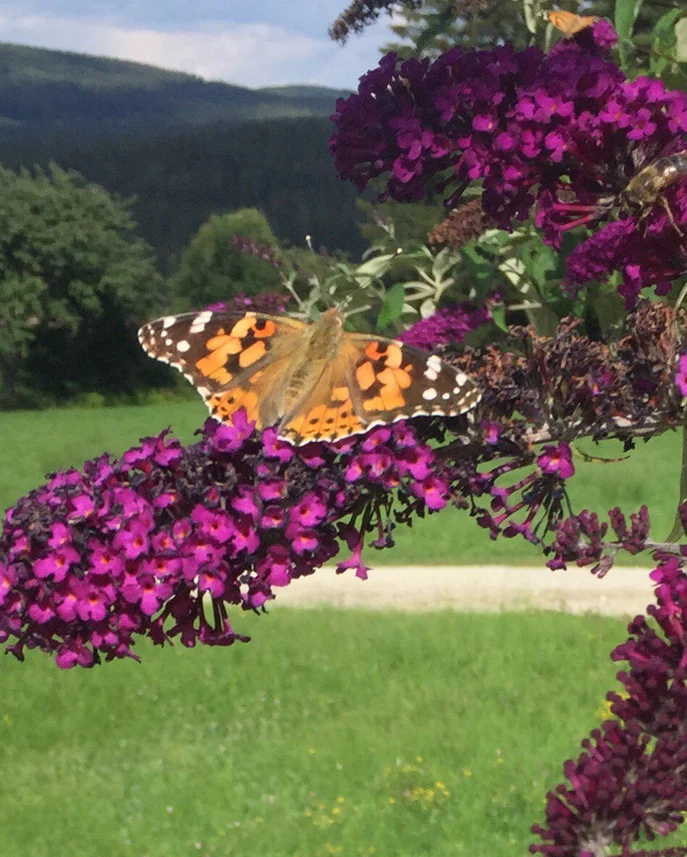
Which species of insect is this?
Vanessa cardui
